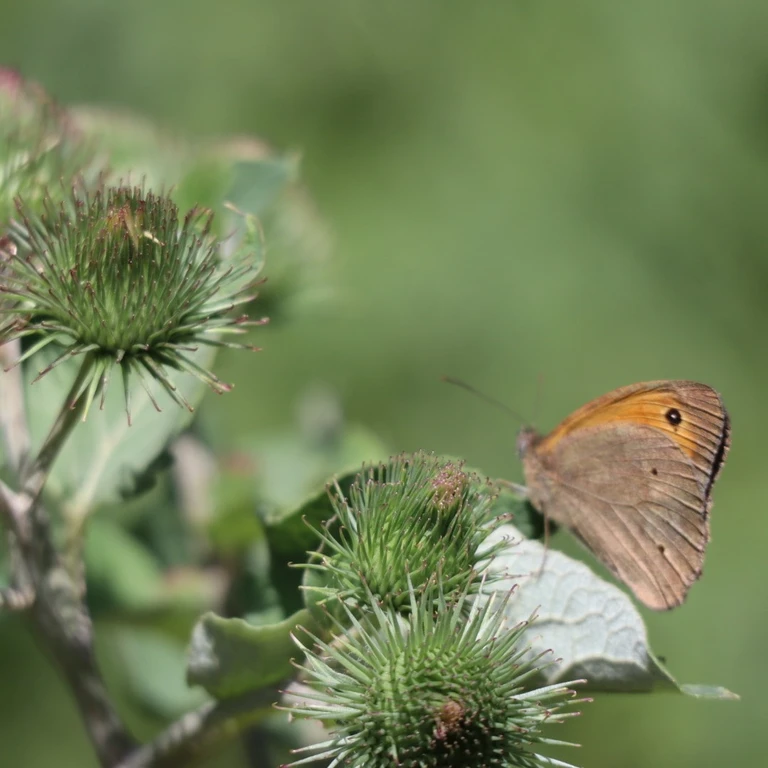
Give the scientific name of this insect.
Maniola jurtina
